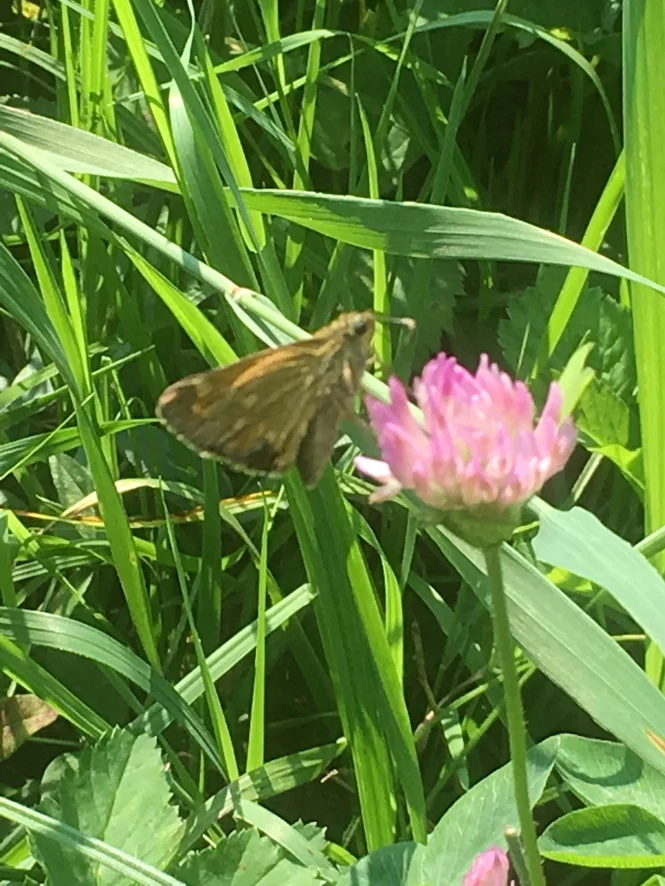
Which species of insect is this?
Ochlodes sylvanus (also Ochlodes venata)
